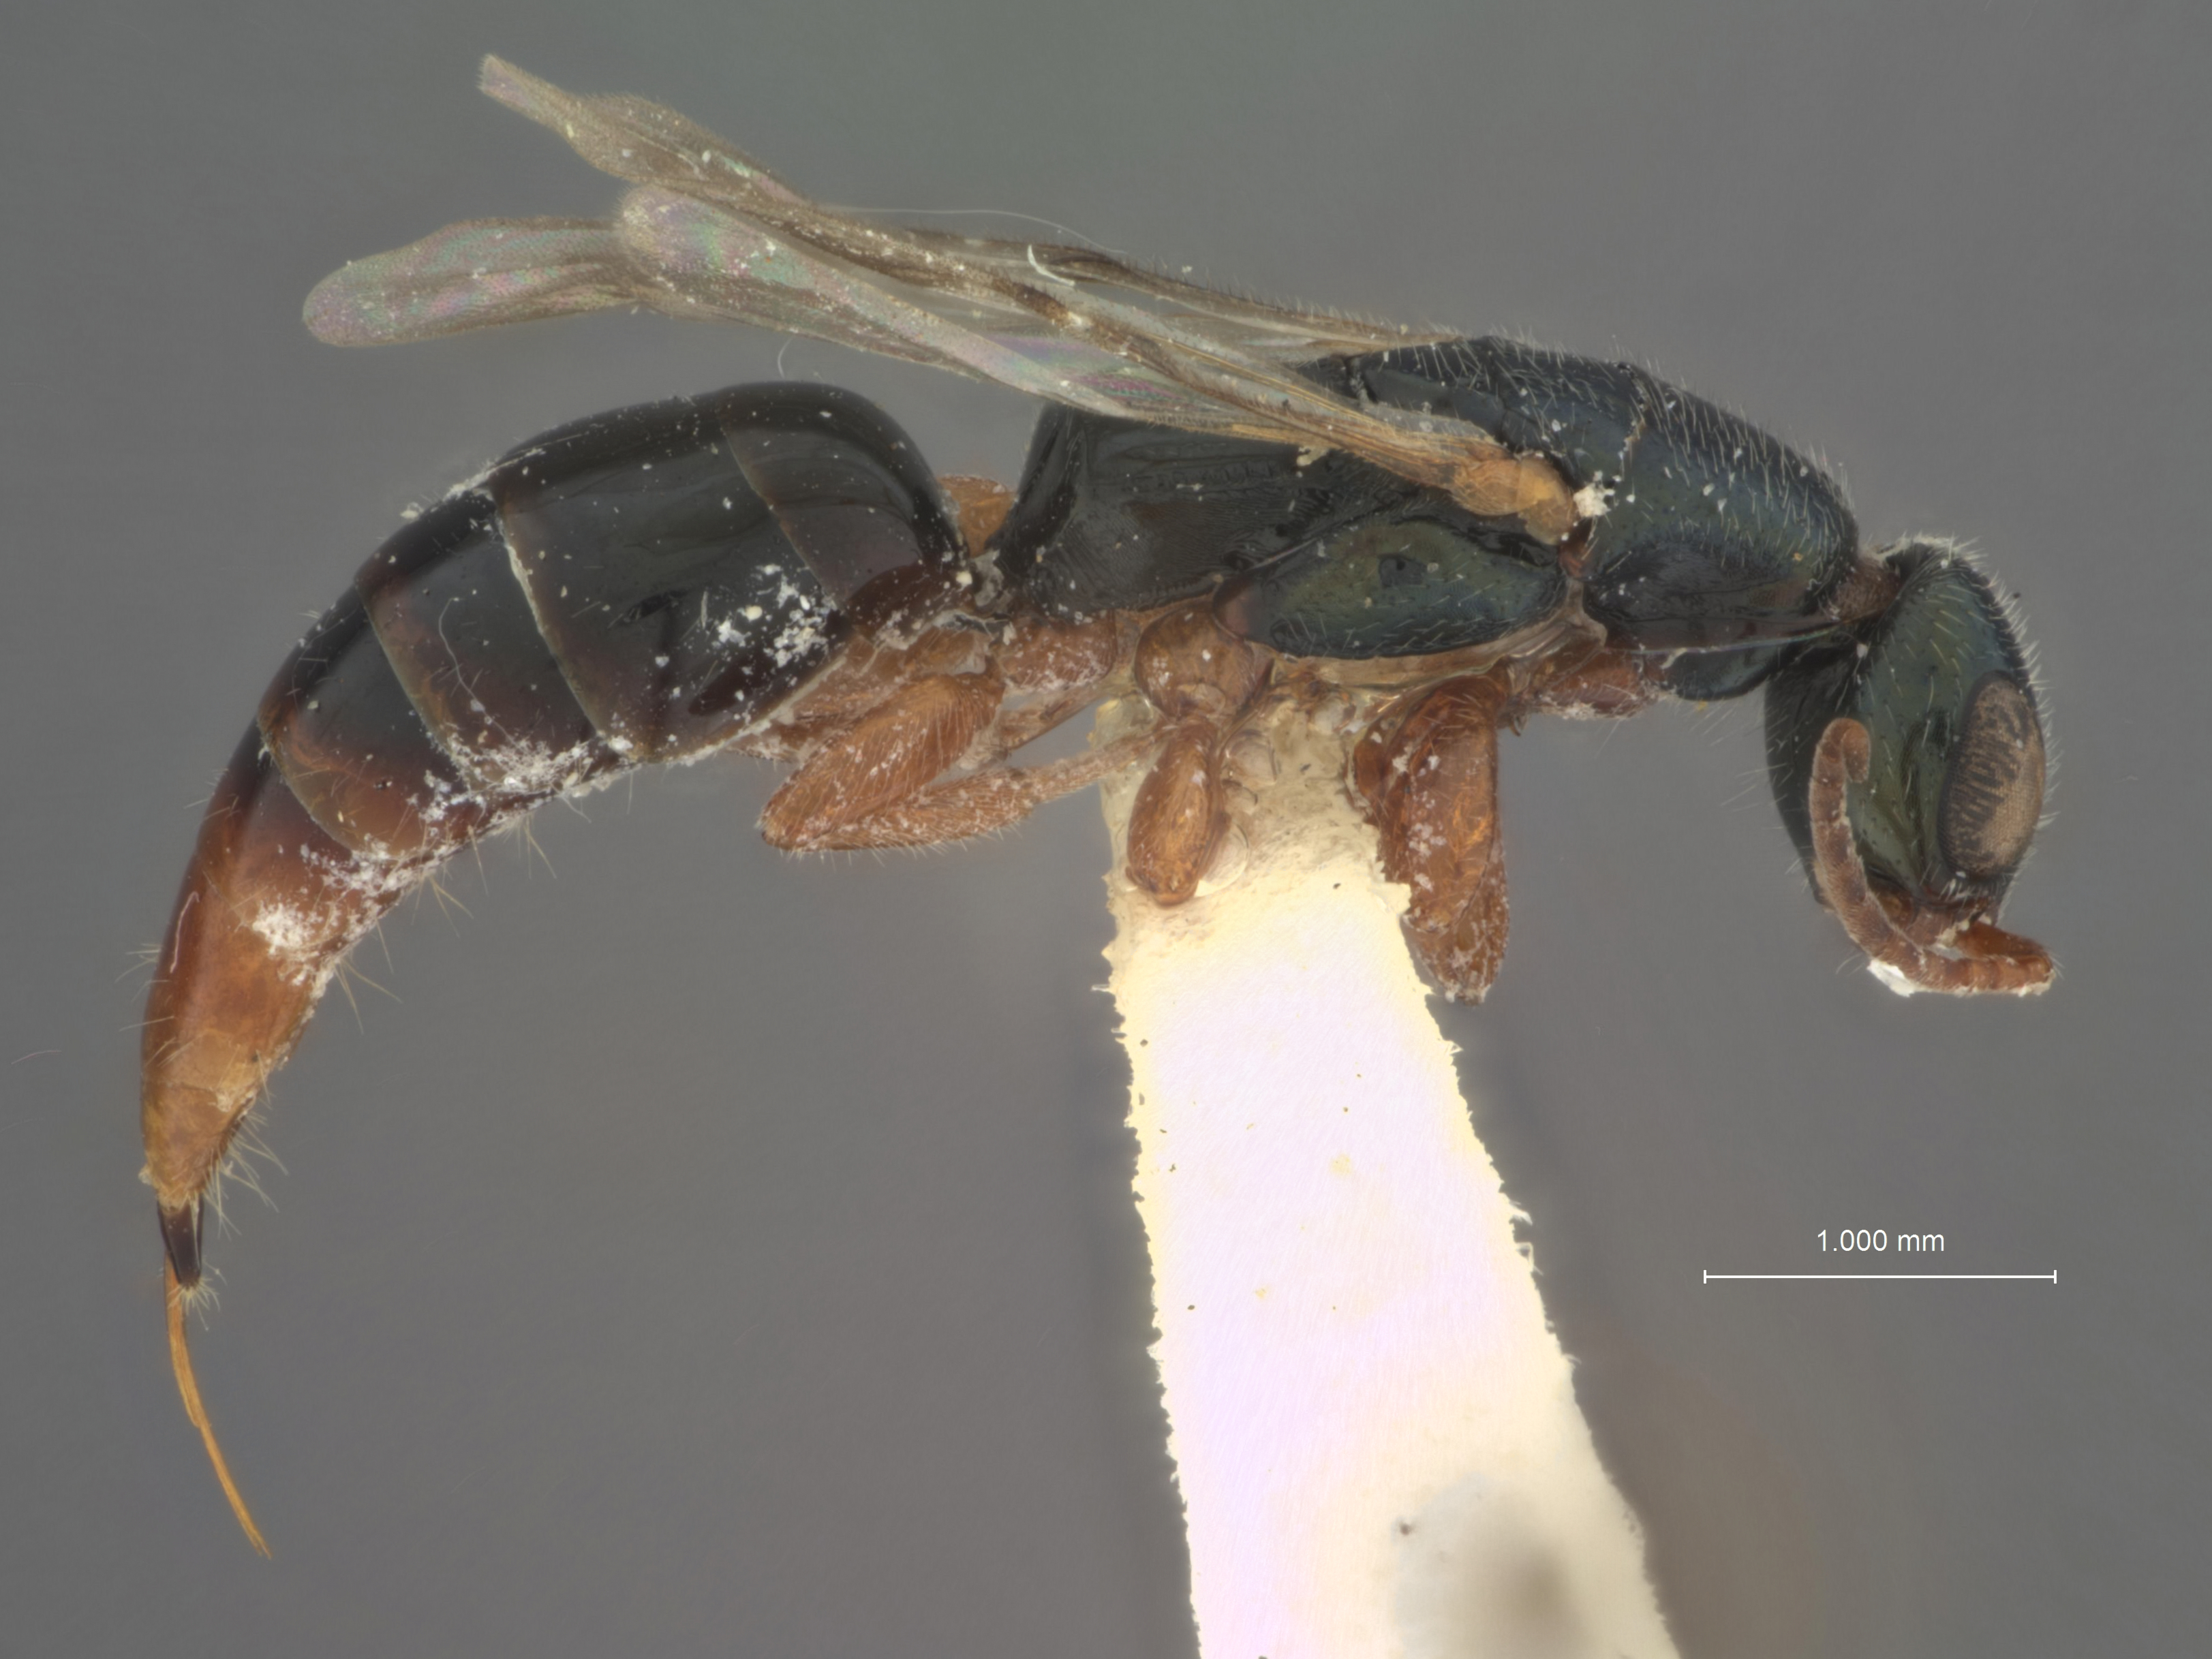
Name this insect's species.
Epyris festivus
